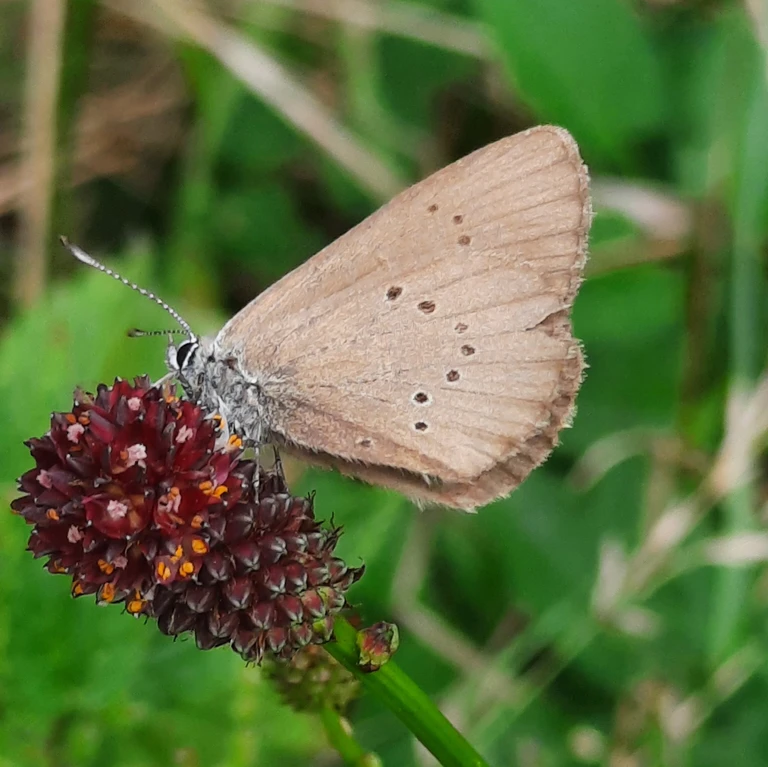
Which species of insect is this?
Phengaris nausithous (also Maculinea nausithous)
